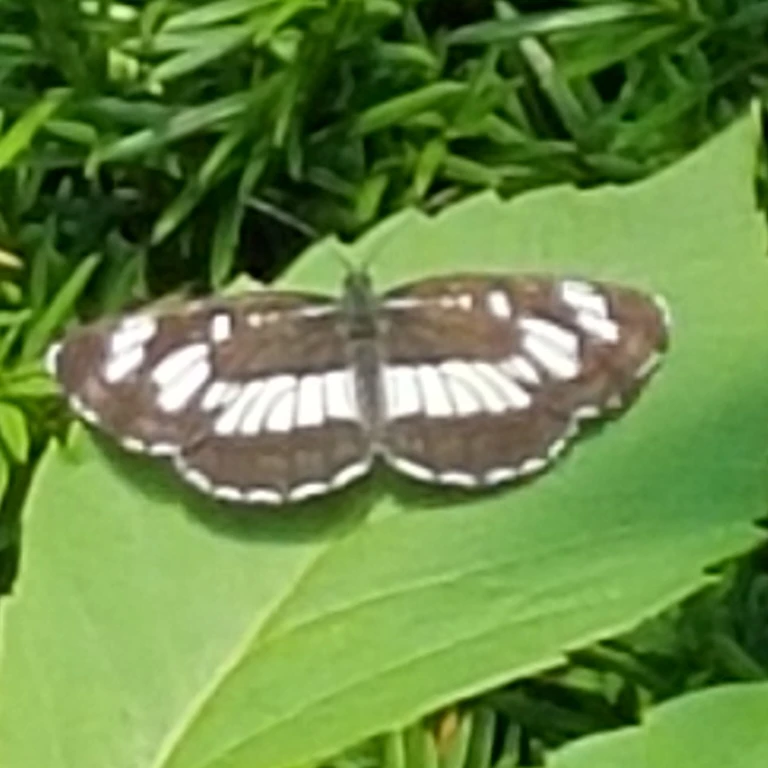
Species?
Neptis rivularis
